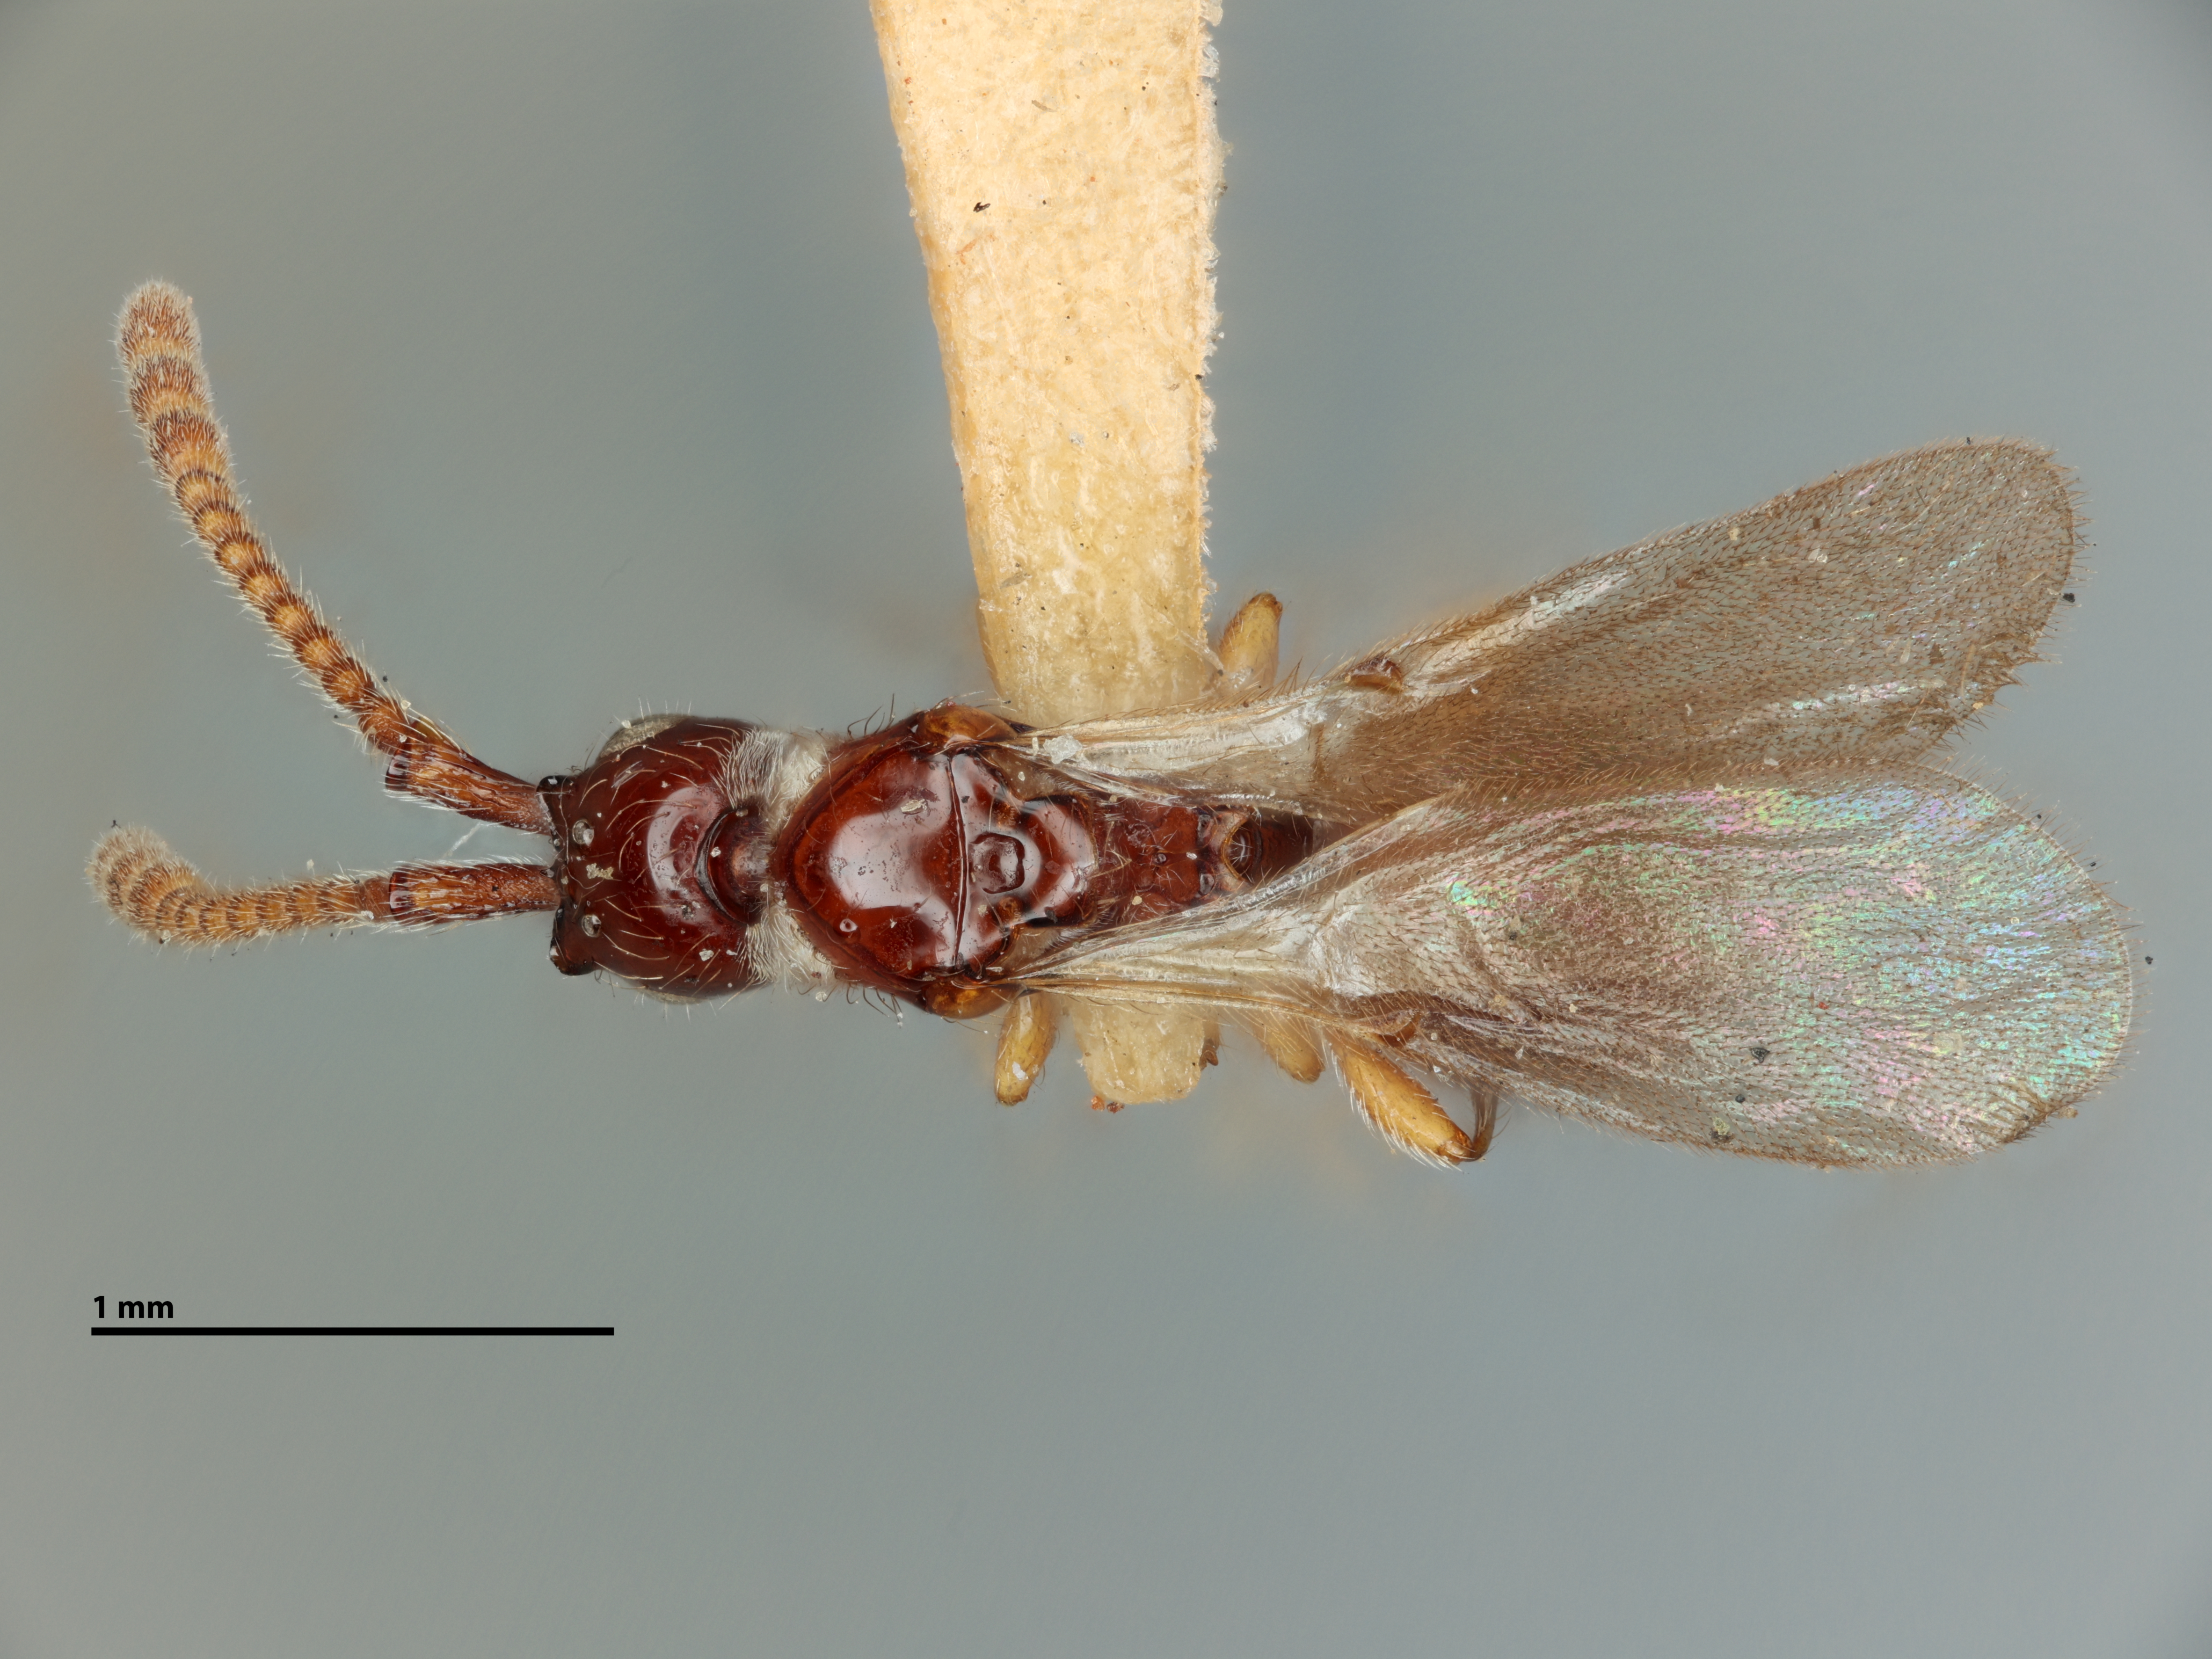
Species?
Loxotropa tricornuta
